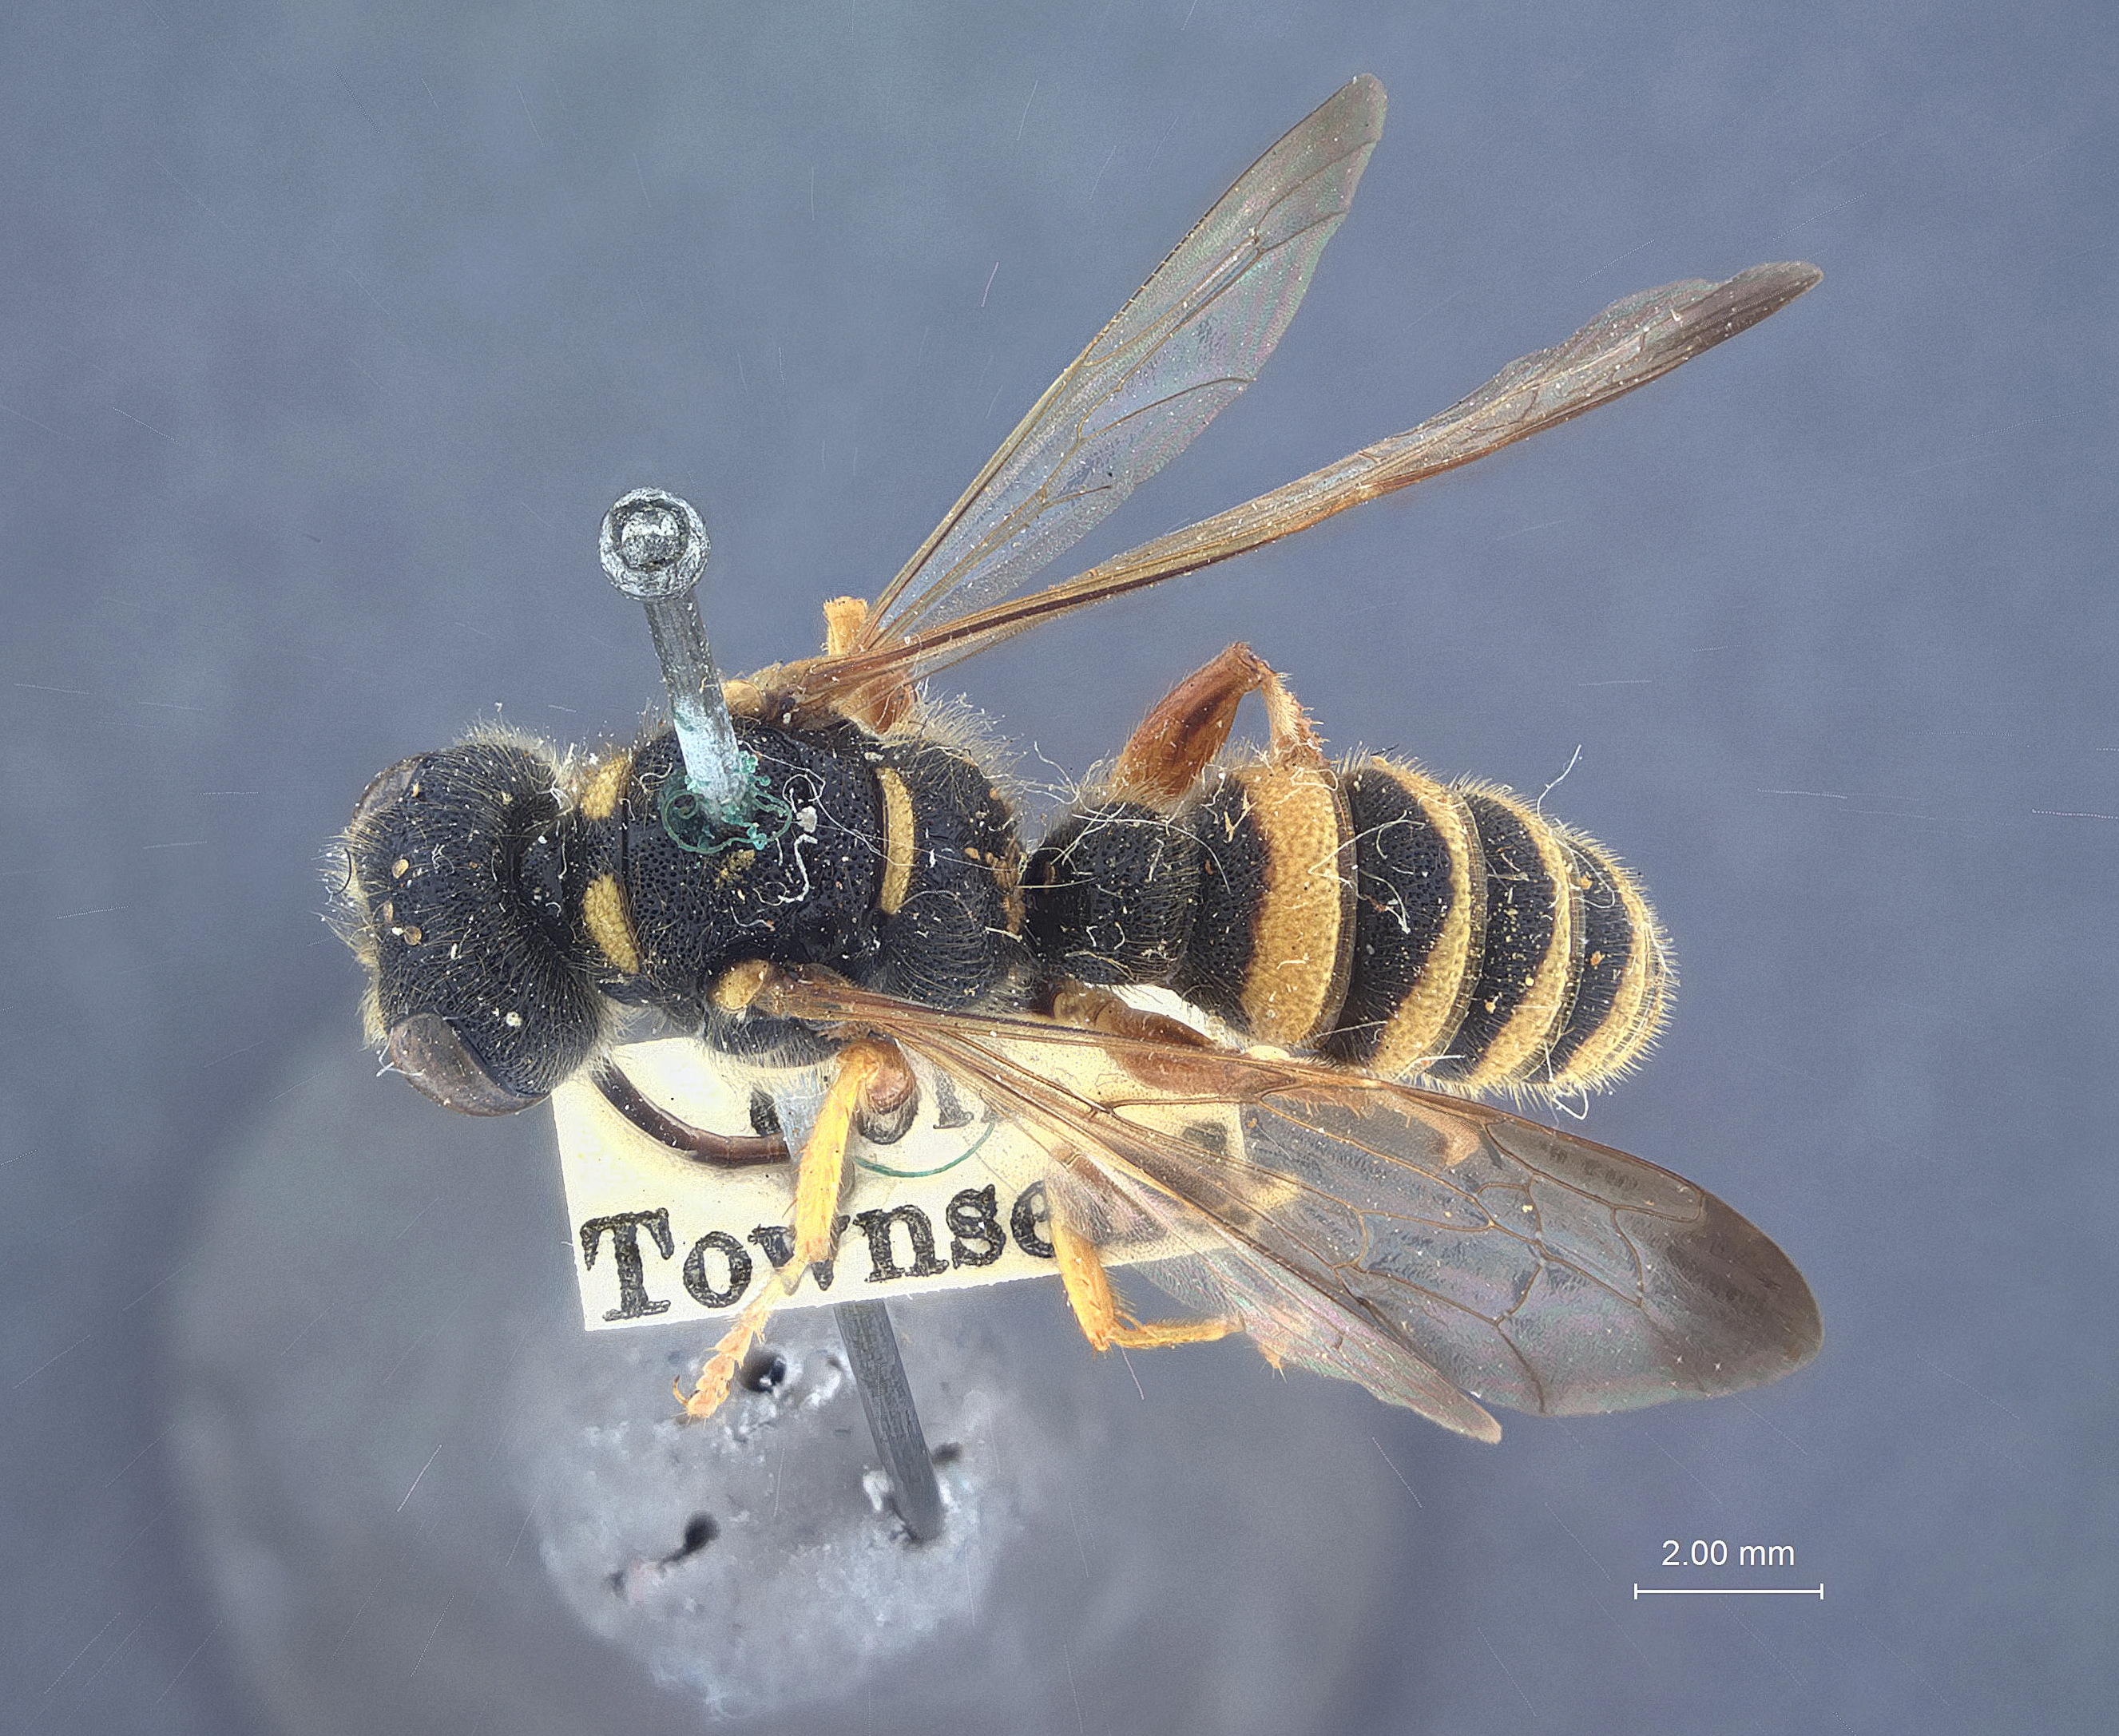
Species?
Cerceris rhois
